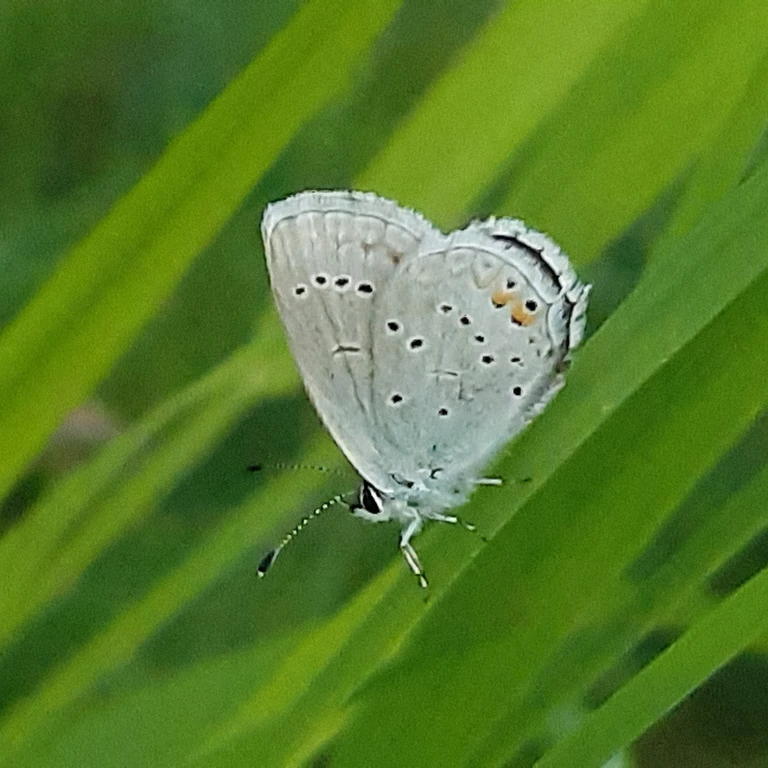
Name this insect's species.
Cupido argiades (also Elkalyce argiades)
